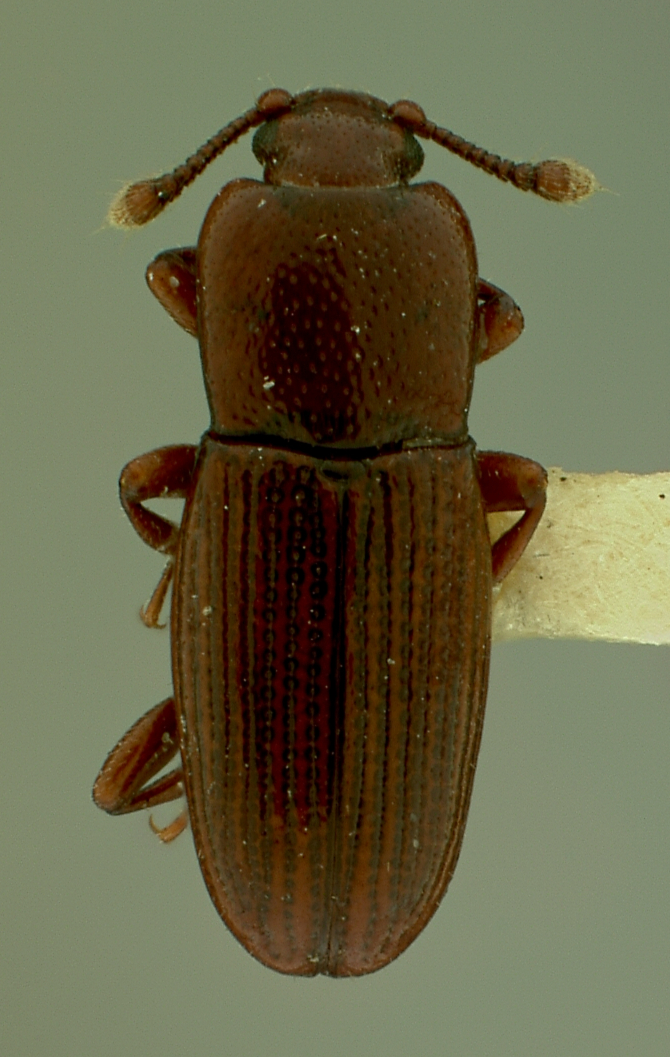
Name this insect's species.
Cerylon clypeale
